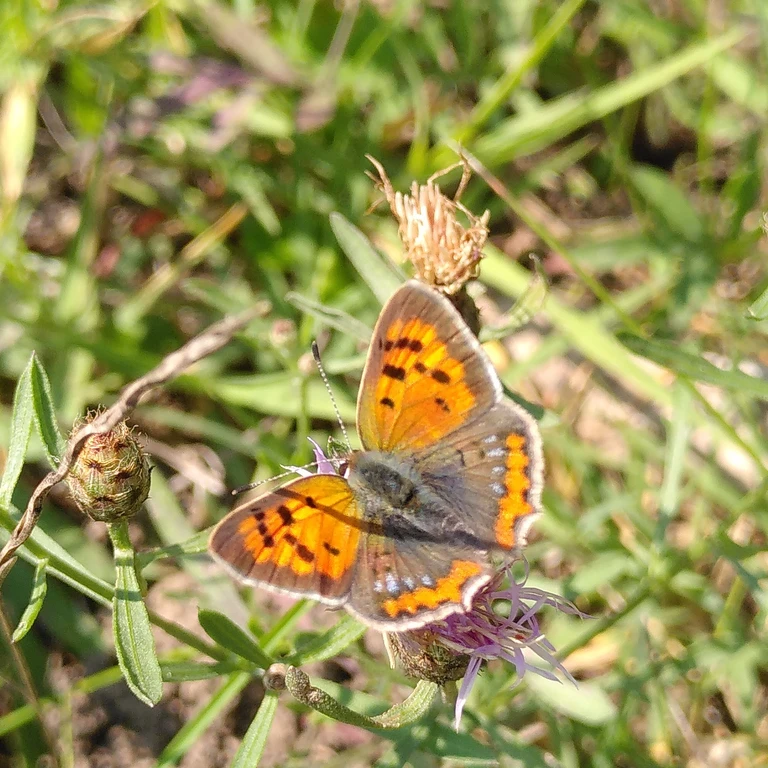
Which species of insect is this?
Lycaena phlaeas
